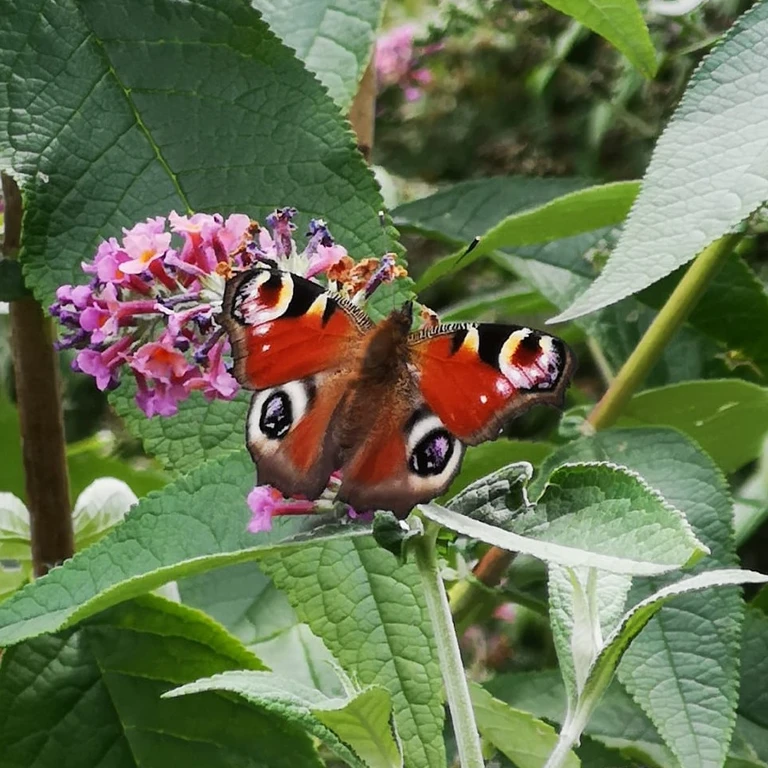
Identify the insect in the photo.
Aglais io
